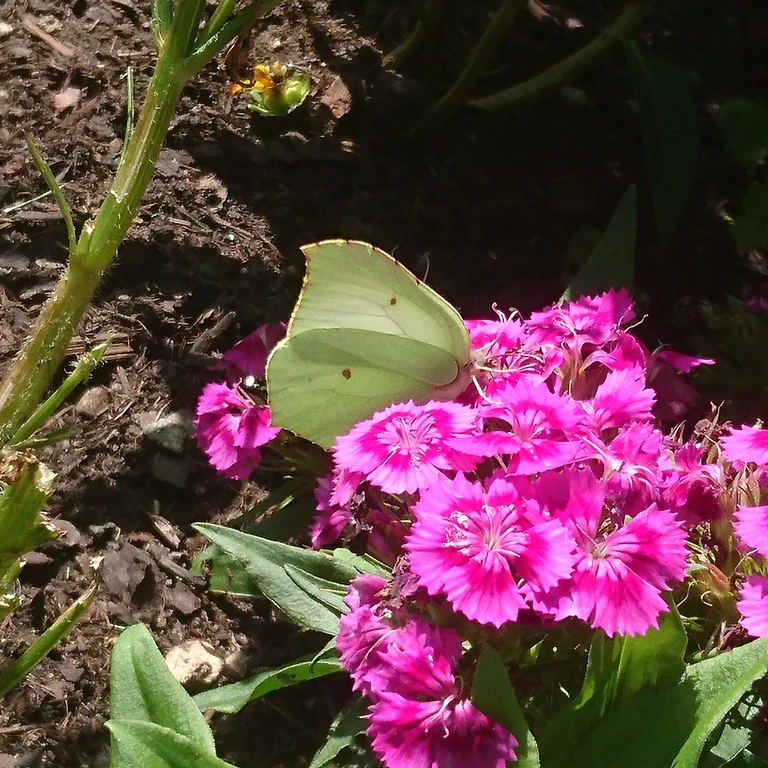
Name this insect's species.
Gonepteryx rhamni
